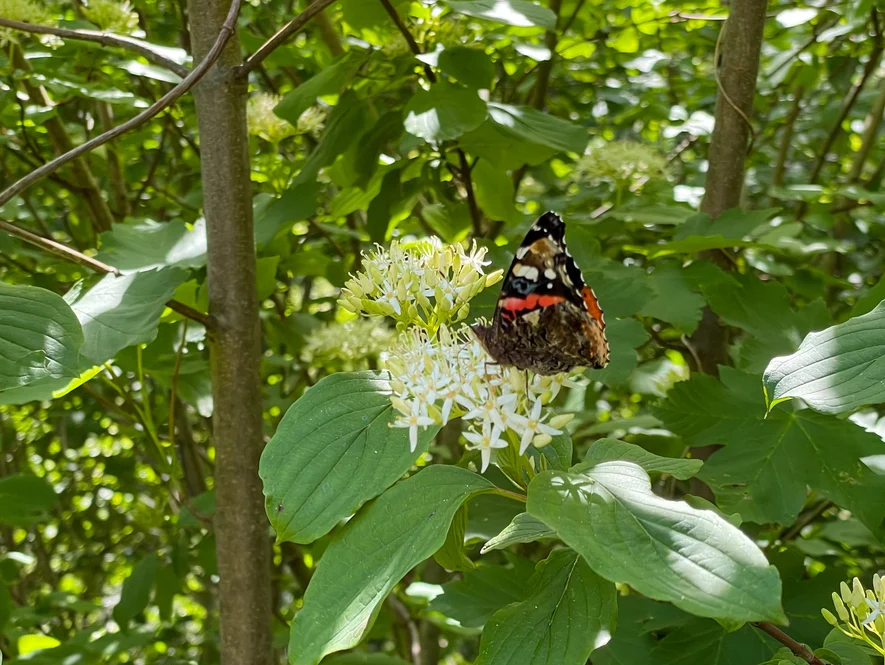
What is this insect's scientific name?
Vanessa atalanta
